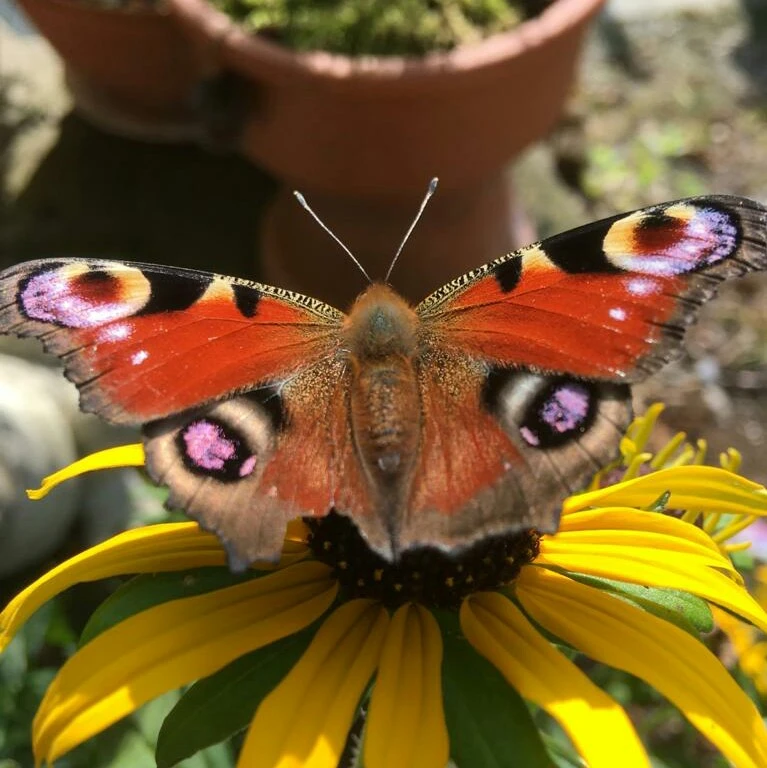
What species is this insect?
Aglais io
